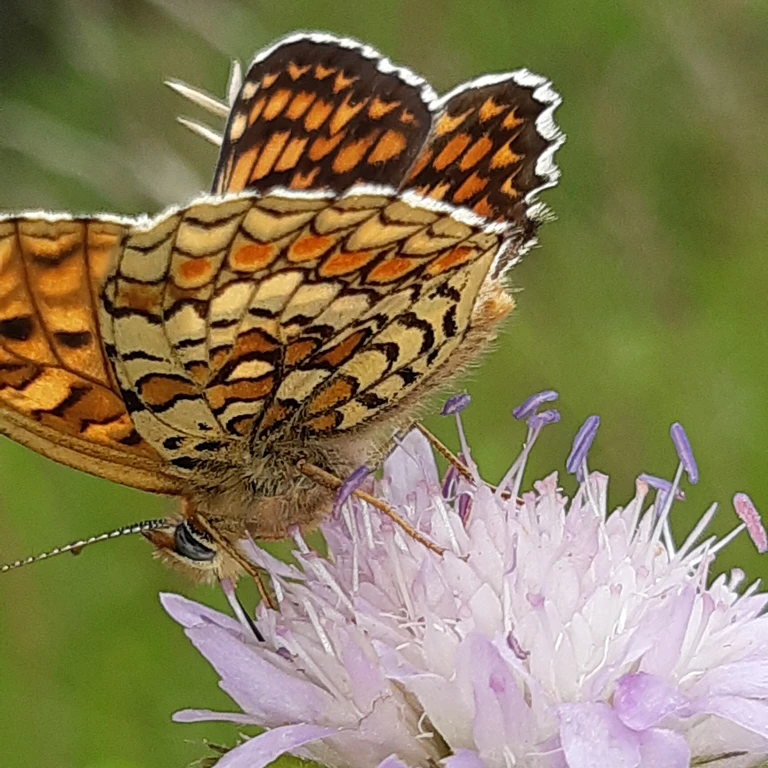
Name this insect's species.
Melitaea phoebe
